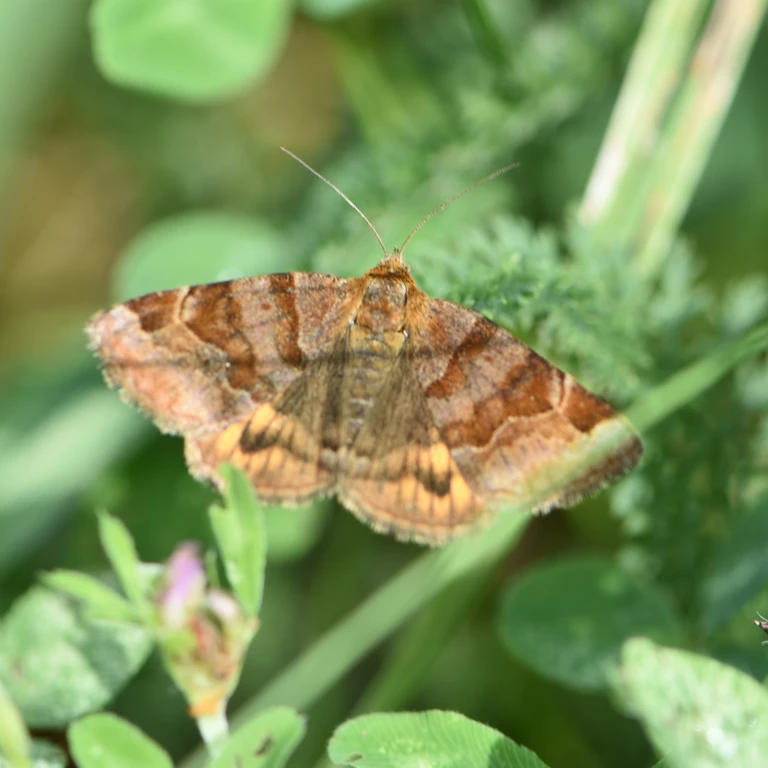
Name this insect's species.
Euclidia glyphica
